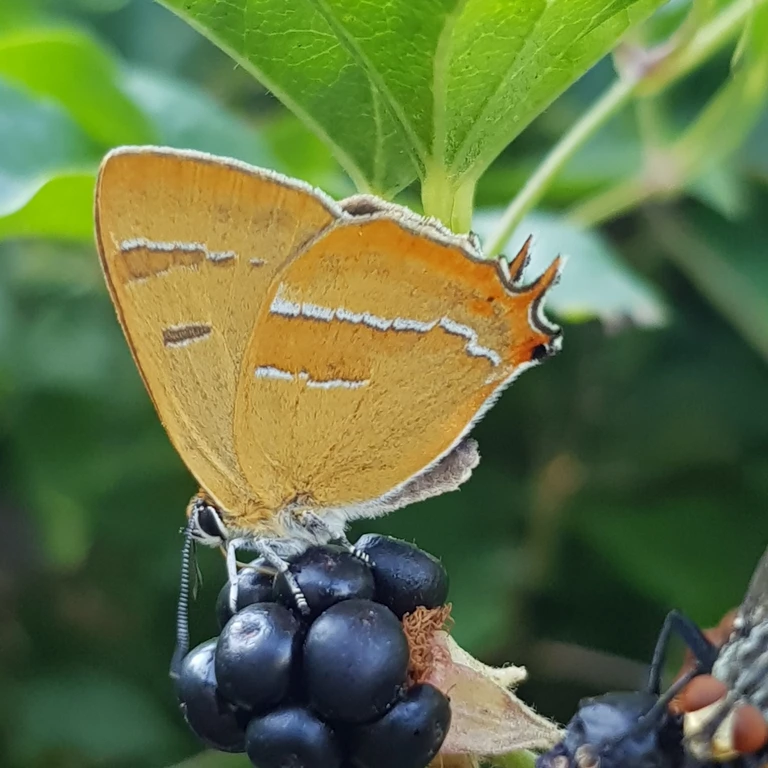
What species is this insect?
Thecla betulae
